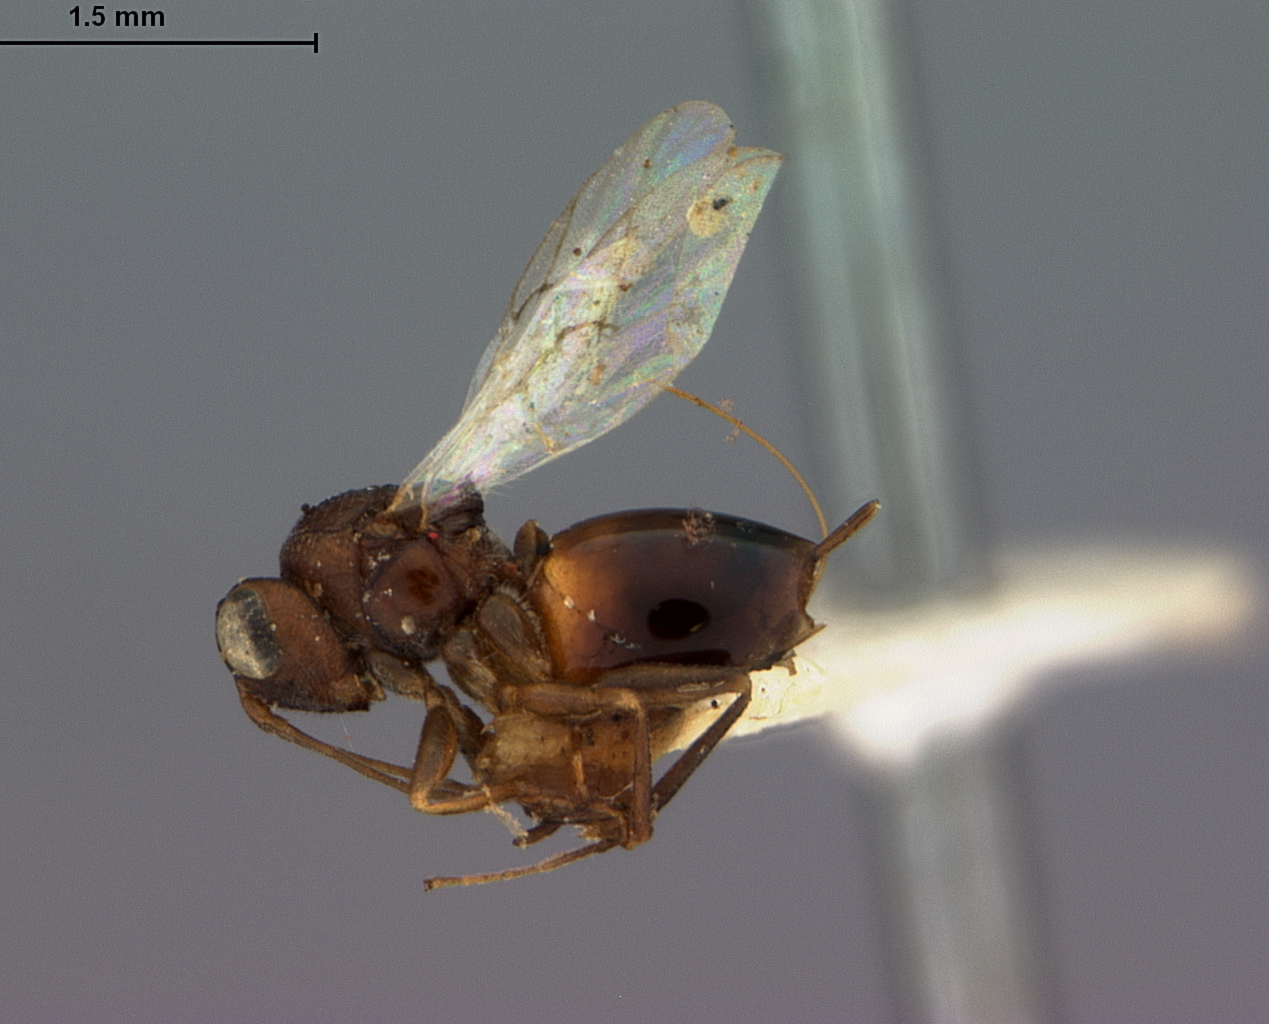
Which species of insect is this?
Synergus coniferae
